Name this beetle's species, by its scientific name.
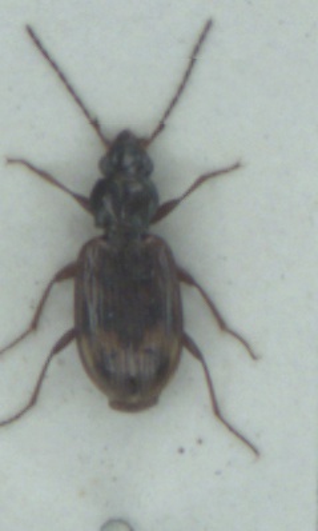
Bembidion dentellum
